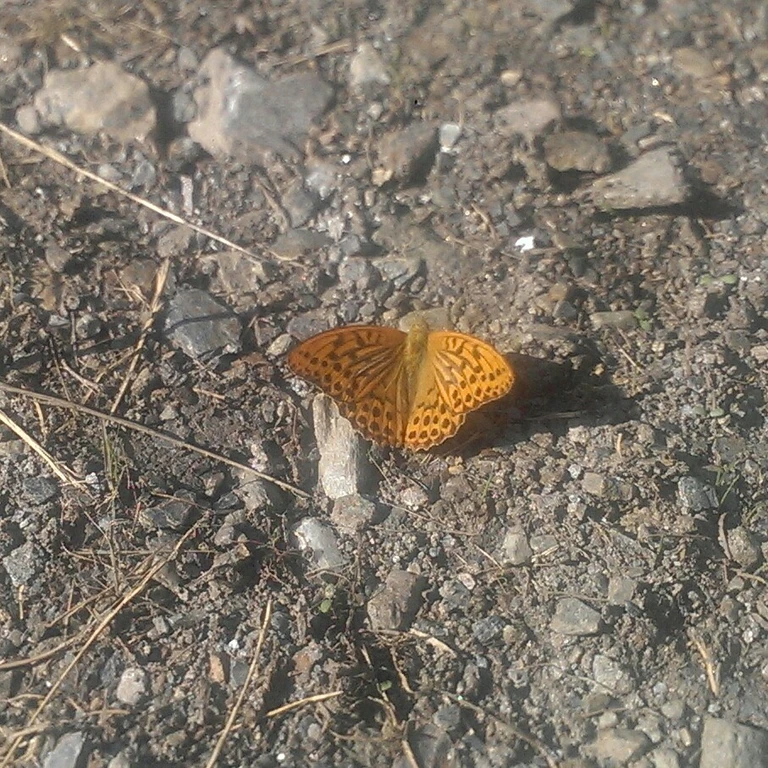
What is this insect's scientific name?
Argynnis paphia
